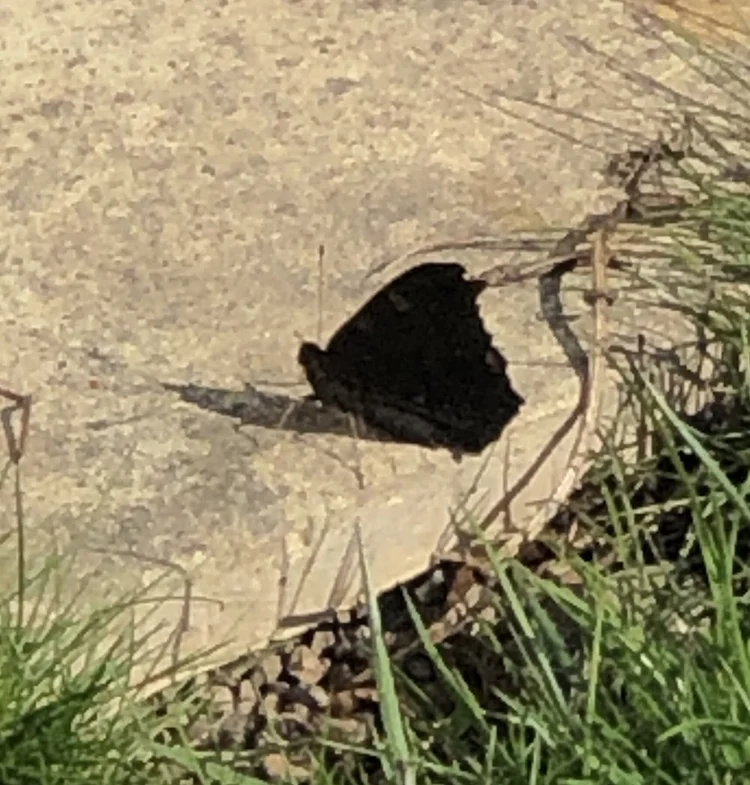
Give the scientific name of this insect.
Aglais io
